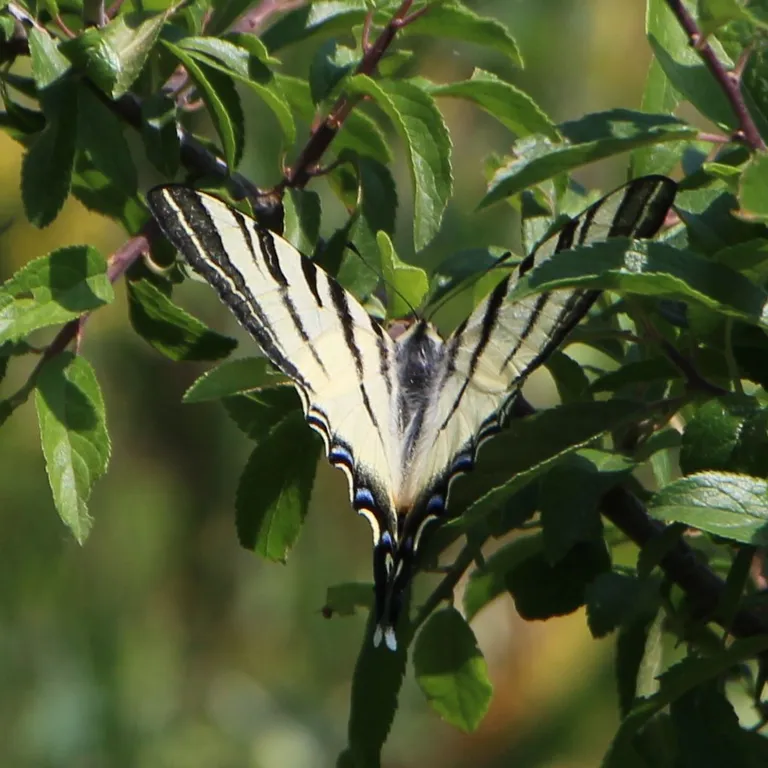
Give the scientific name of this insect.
Iphiclides podalirius
